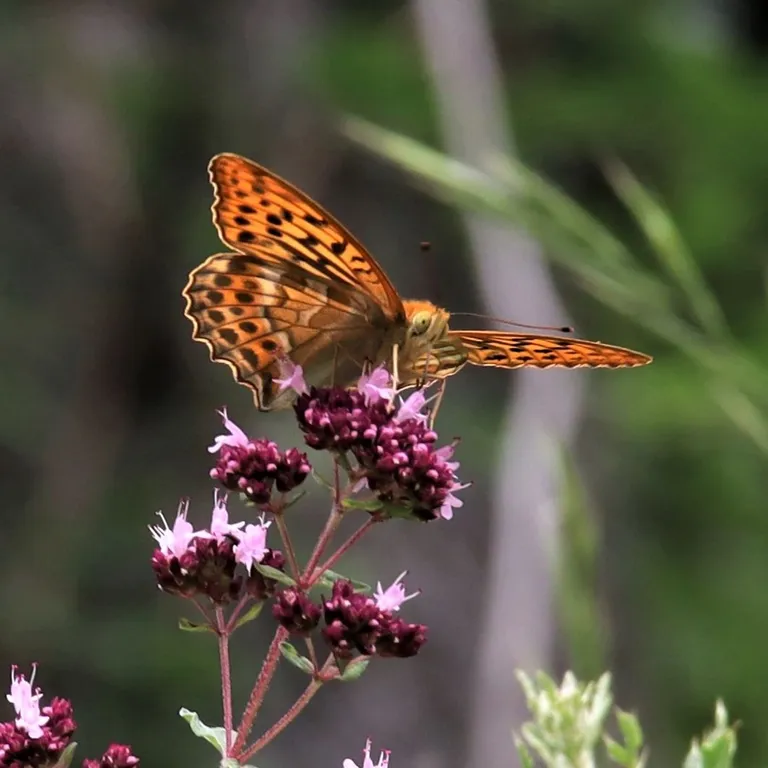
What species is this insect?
Argynnis paphia
